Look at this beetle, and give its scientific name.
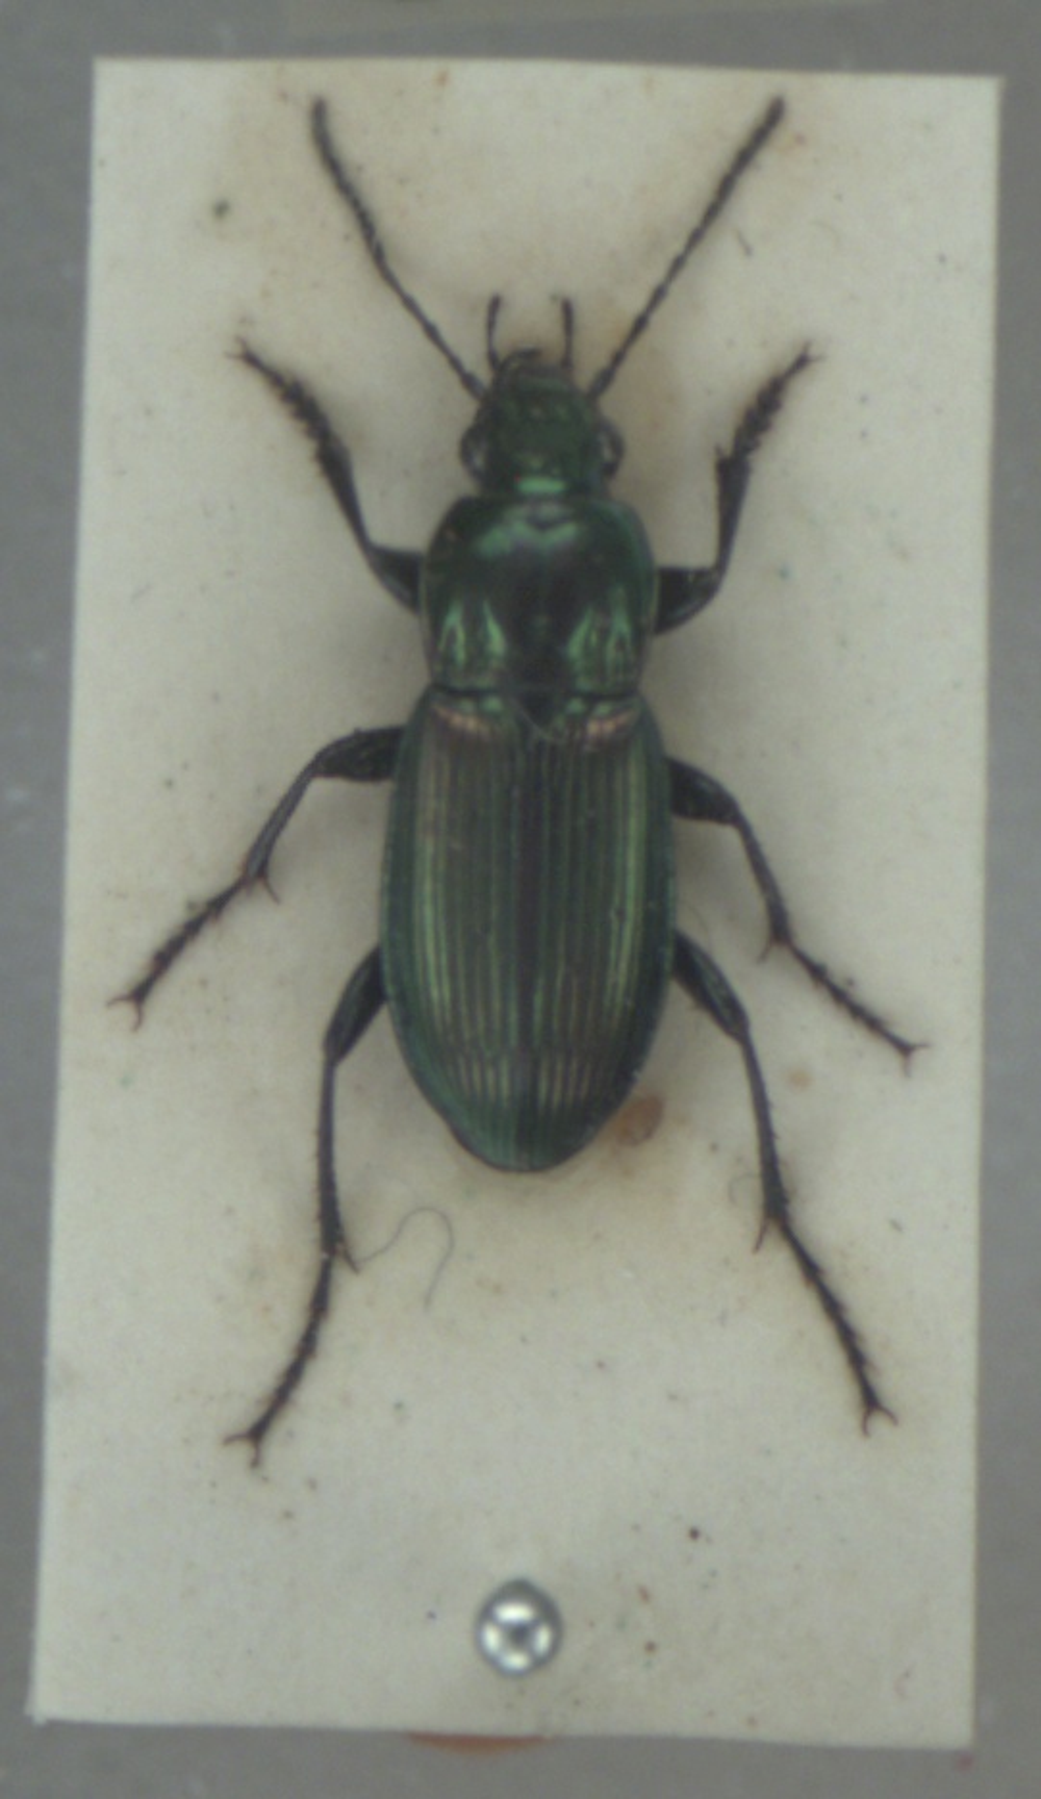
Poecilus lepidus
